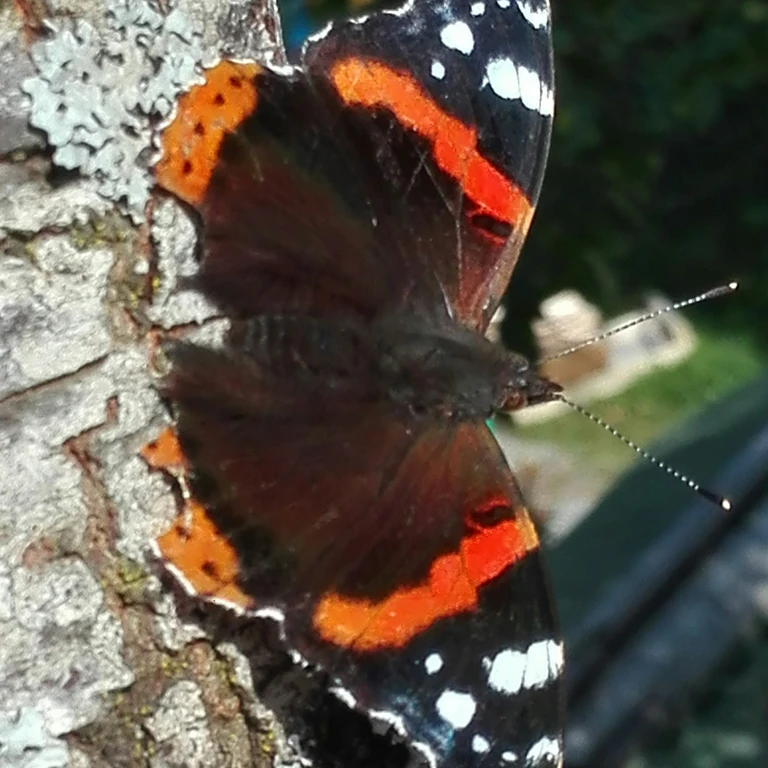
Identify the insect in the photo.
Vanessa atalanta
